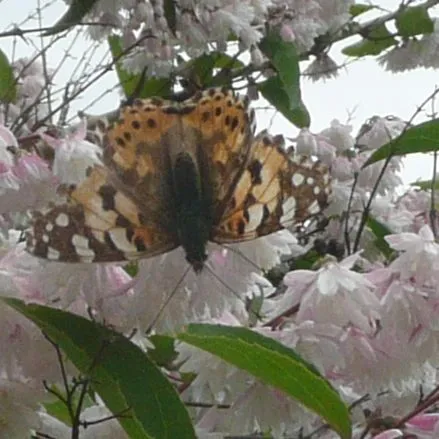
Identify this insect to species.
Vanessa cardui
